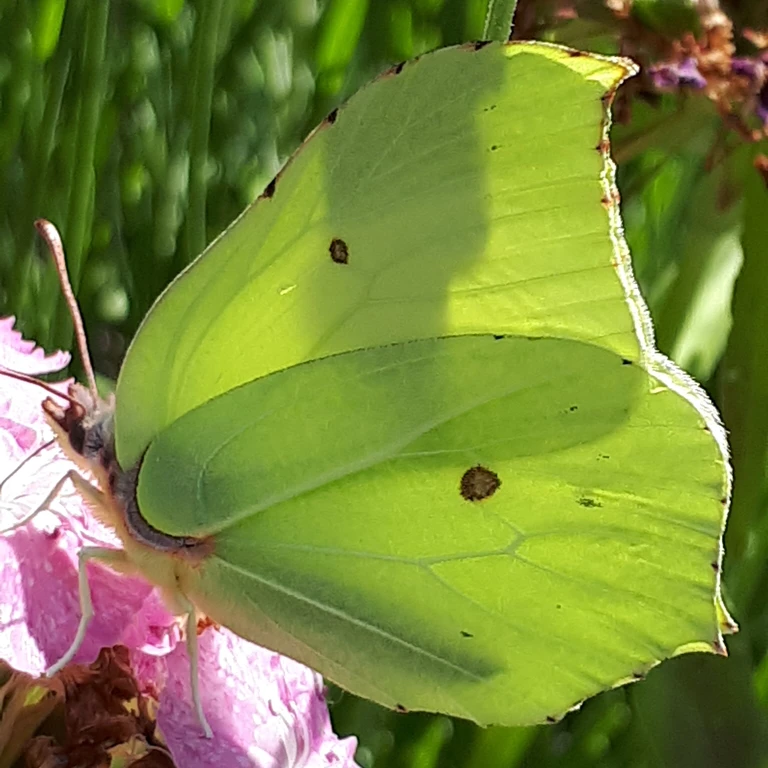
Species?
Gonepteryx rhamni
